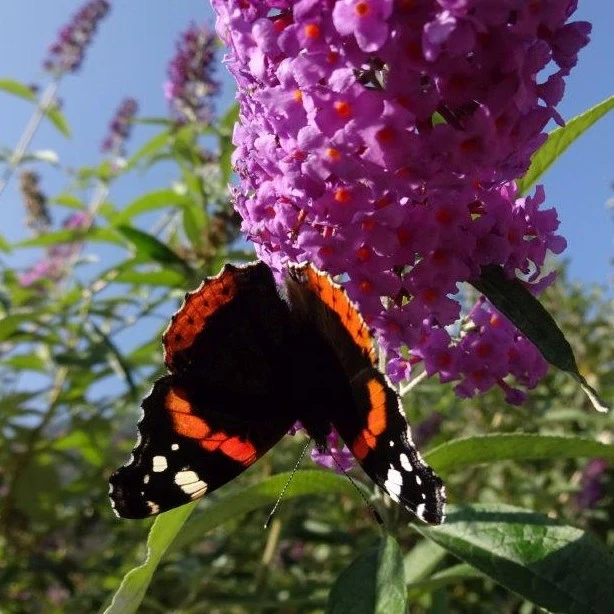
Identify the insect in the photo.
Vanessa atalanta
